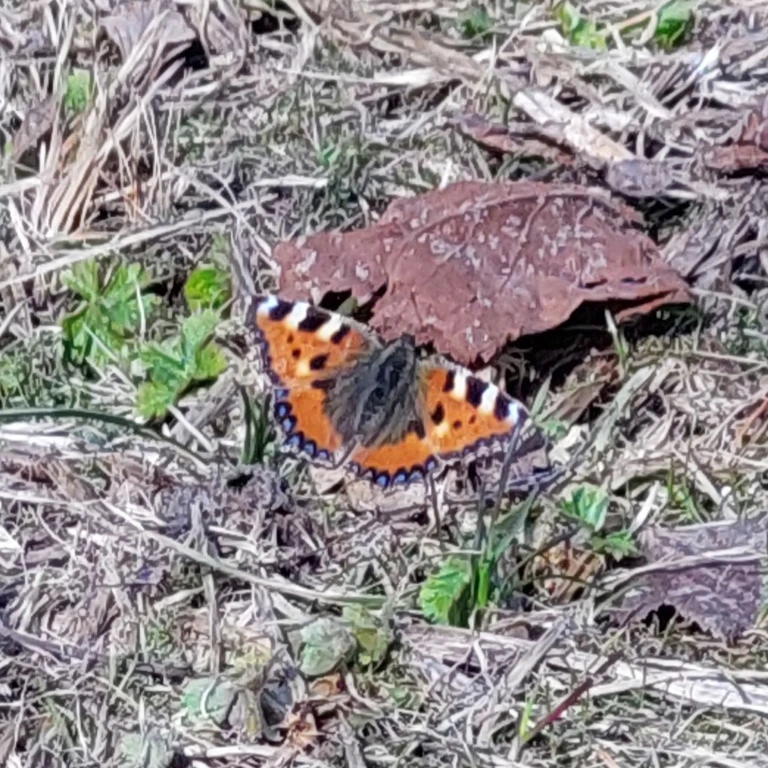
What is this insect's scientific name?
Aglais urticae
